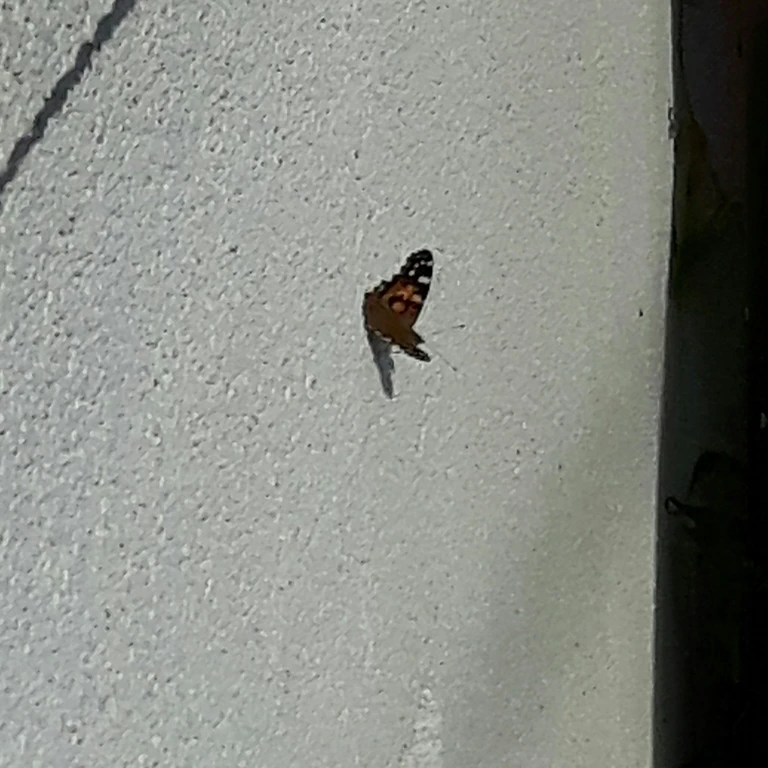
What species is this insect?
Vanessa cardui
